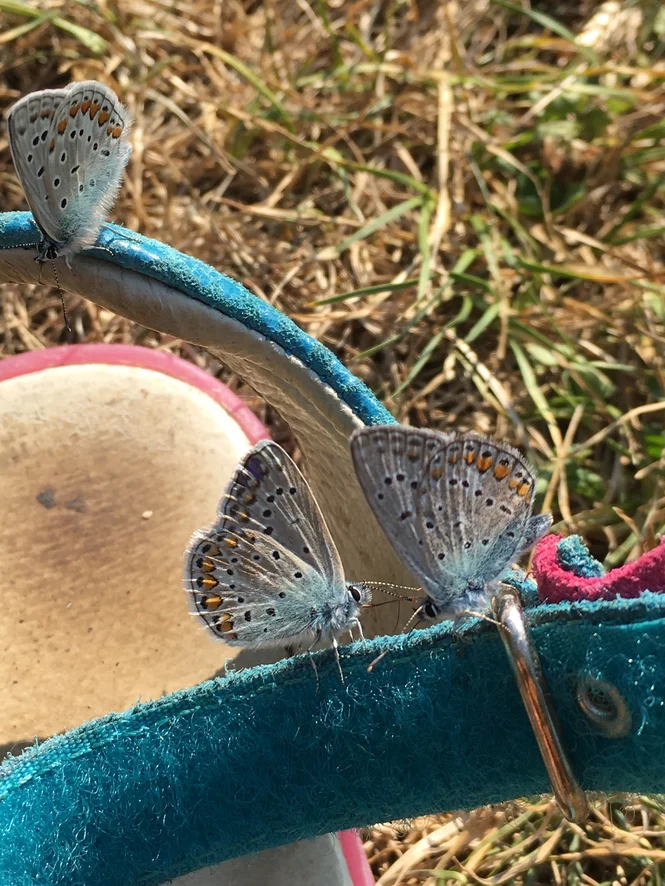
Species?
Polyommatus icarus
